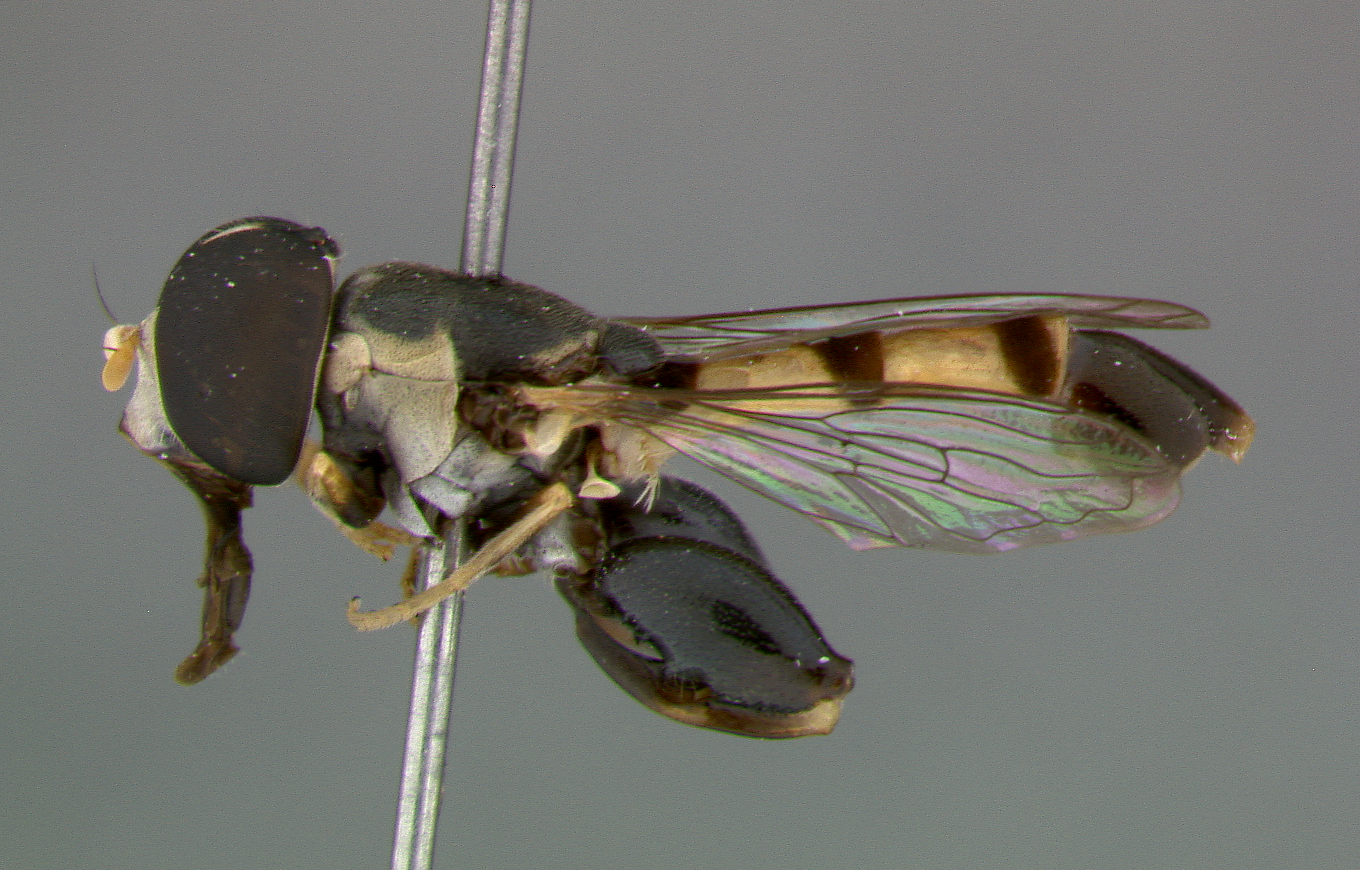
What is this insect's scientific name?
Syritta thompsoni
